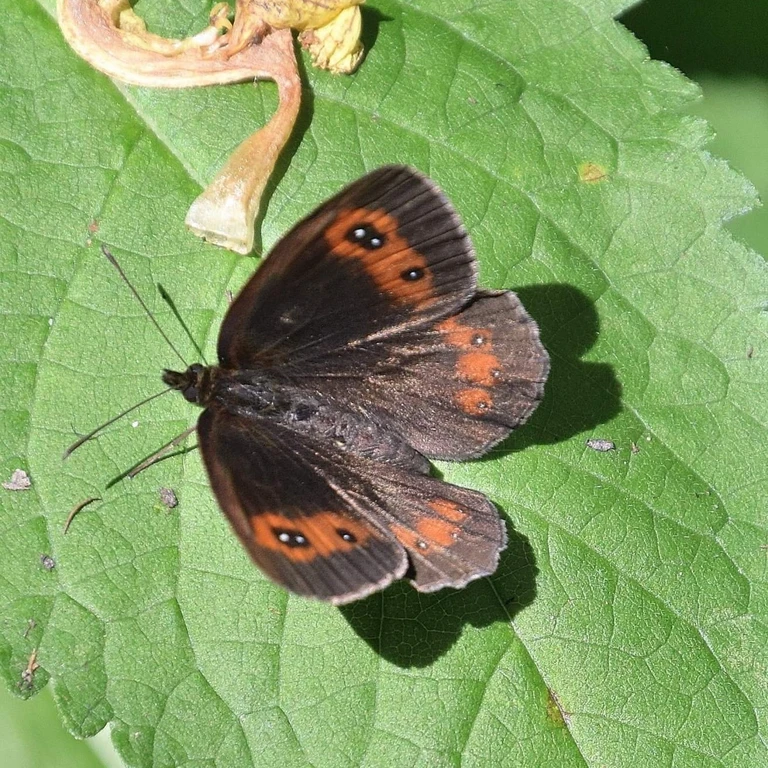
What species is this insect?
Erebia aethiops
